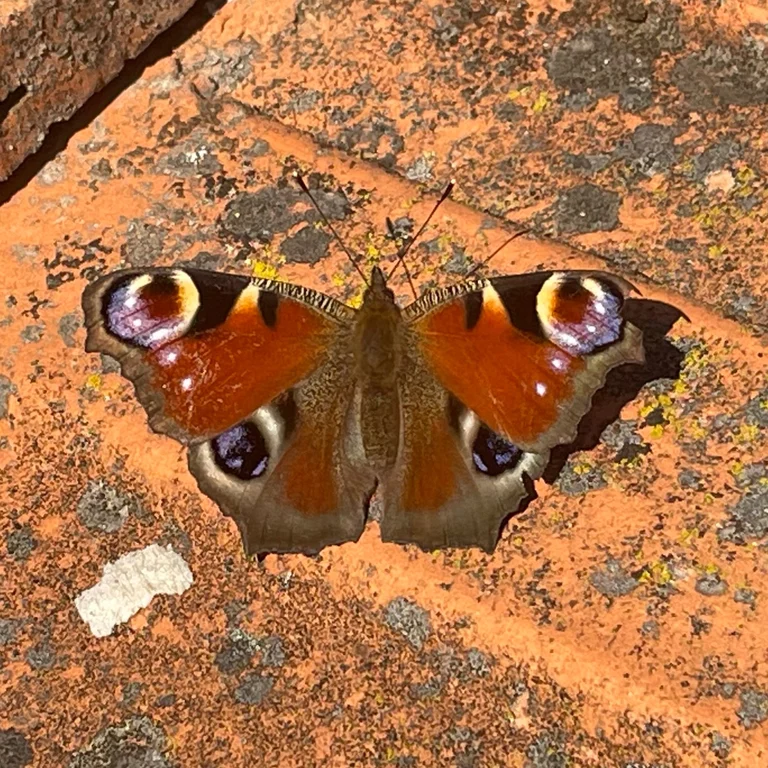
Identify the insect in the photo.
Aglais io
